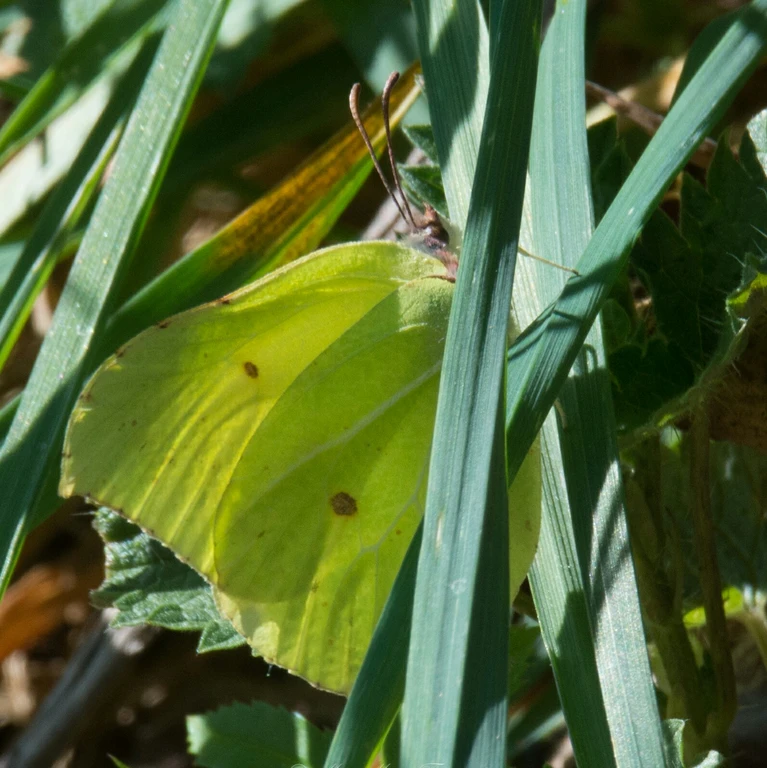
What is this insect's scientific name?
Gonepteryx rhamni
